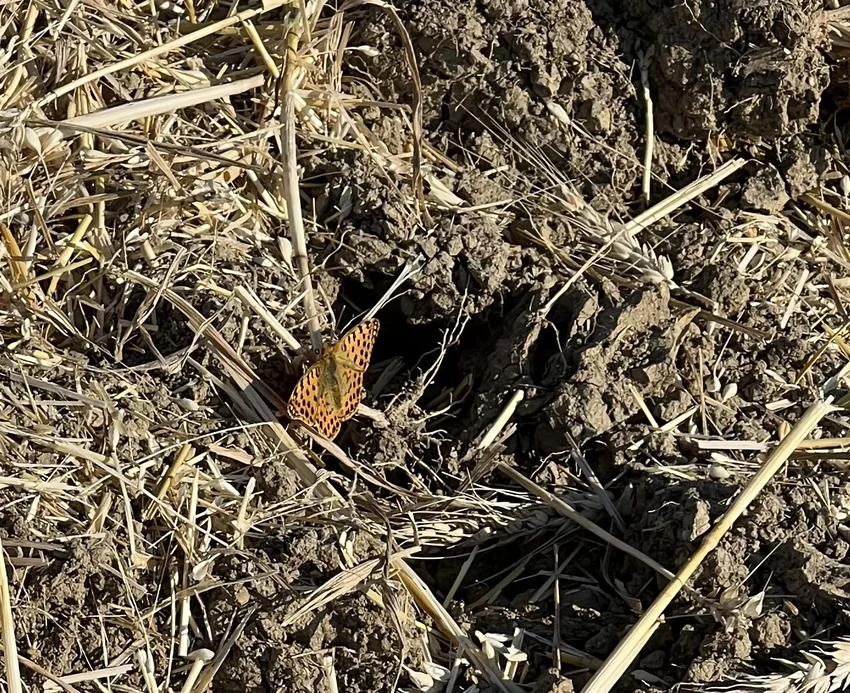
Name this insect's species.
Issoria lathonia
